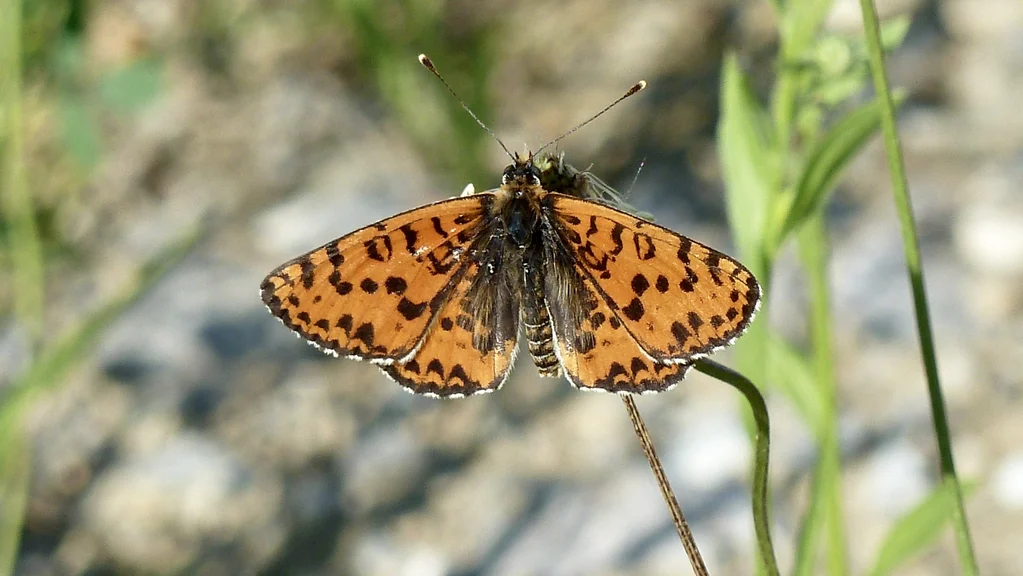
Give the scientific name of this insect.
Melitaea didyma
